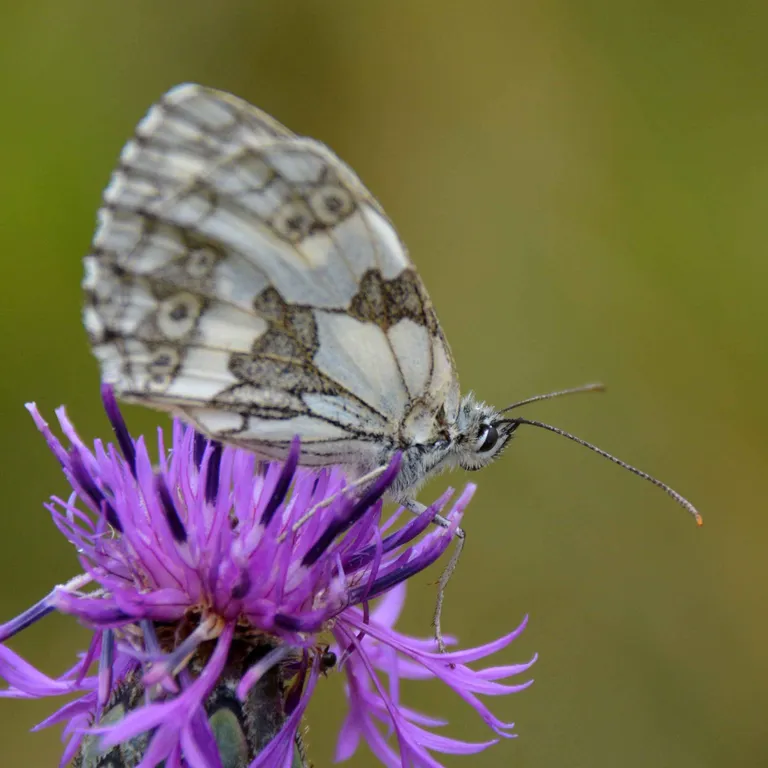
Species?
Melanargia galathea
